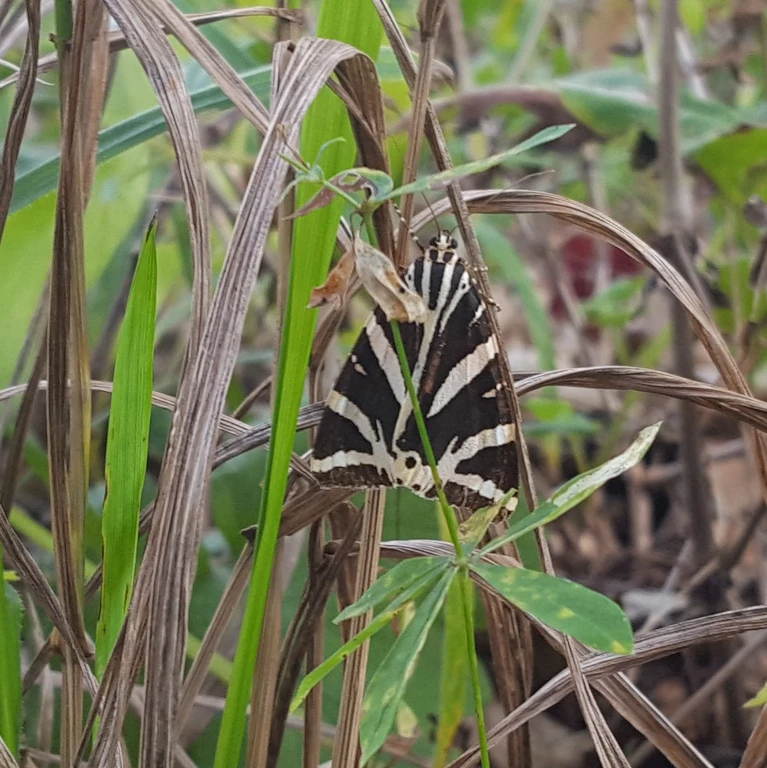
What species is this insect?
Euplagia quadripunctaria
